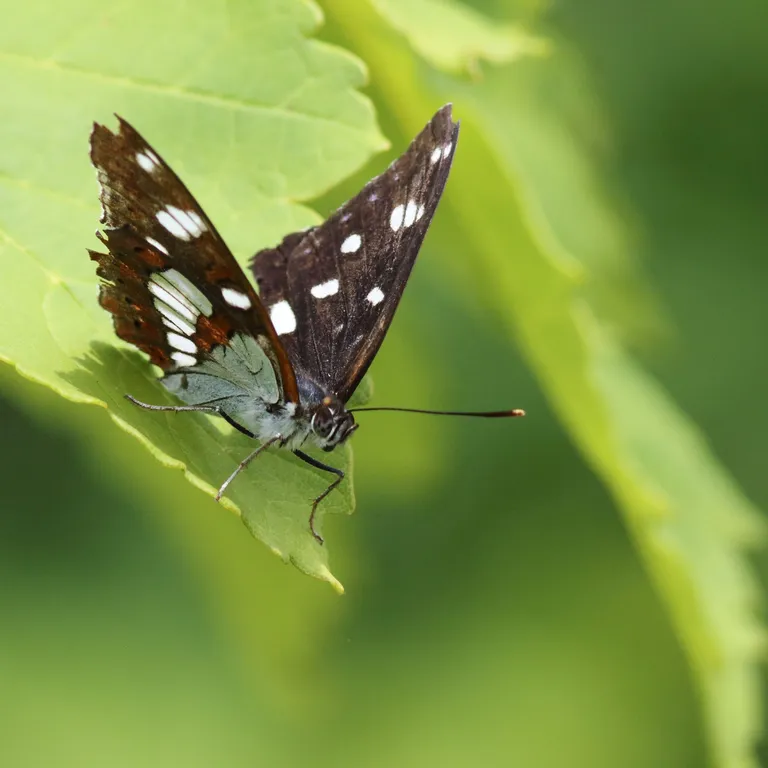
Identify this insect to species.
Limenitis reducta
